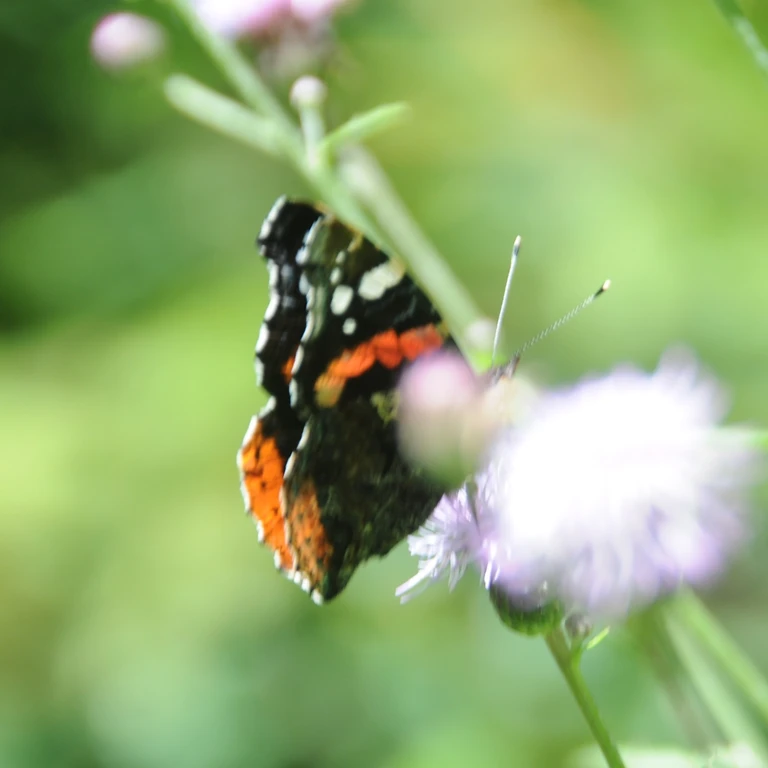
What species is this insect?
Vanessa atalanta
